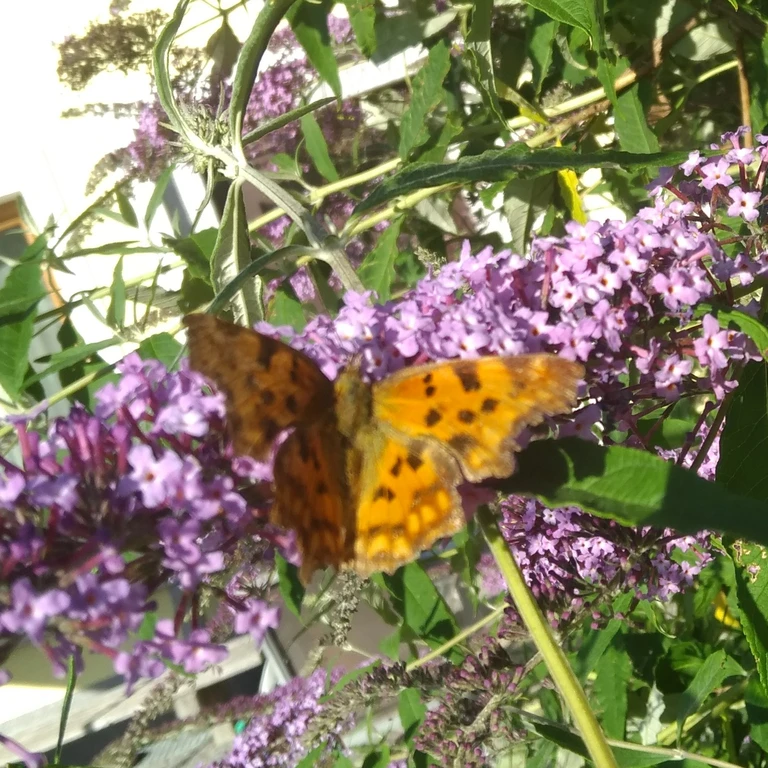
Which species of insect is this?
Polygonia c-album
